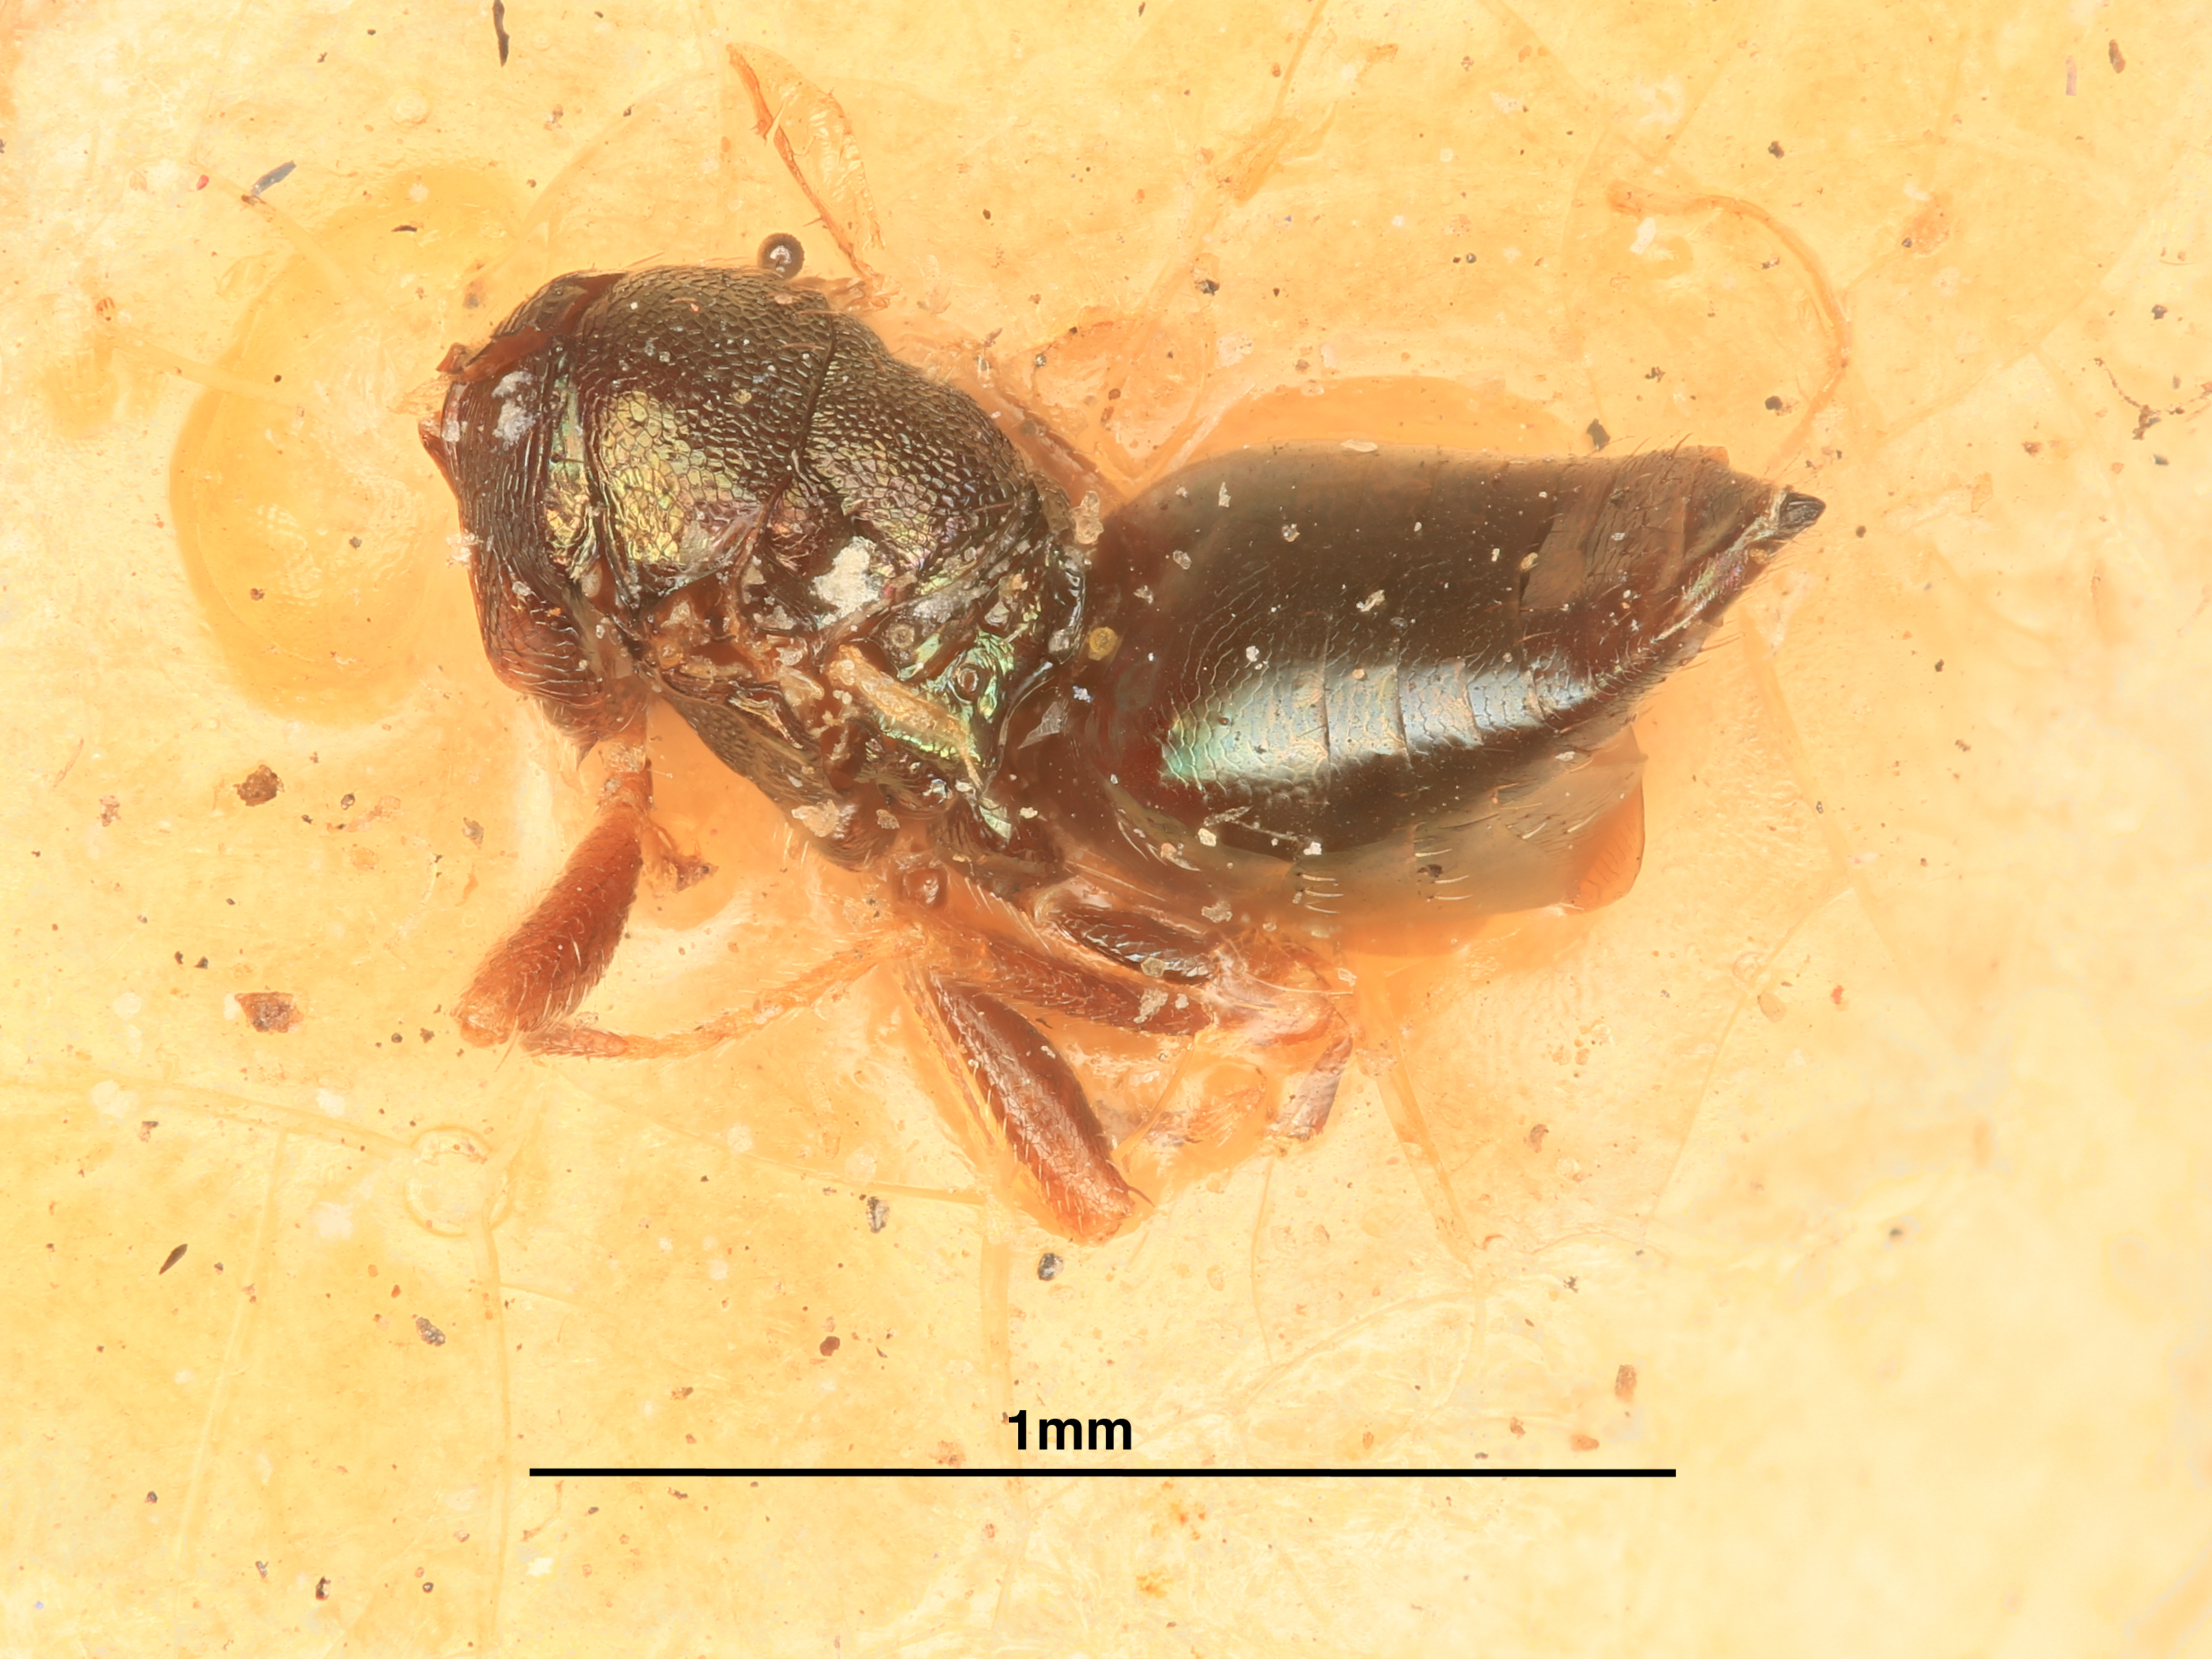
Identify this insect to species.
Parmicromelus europaeus
